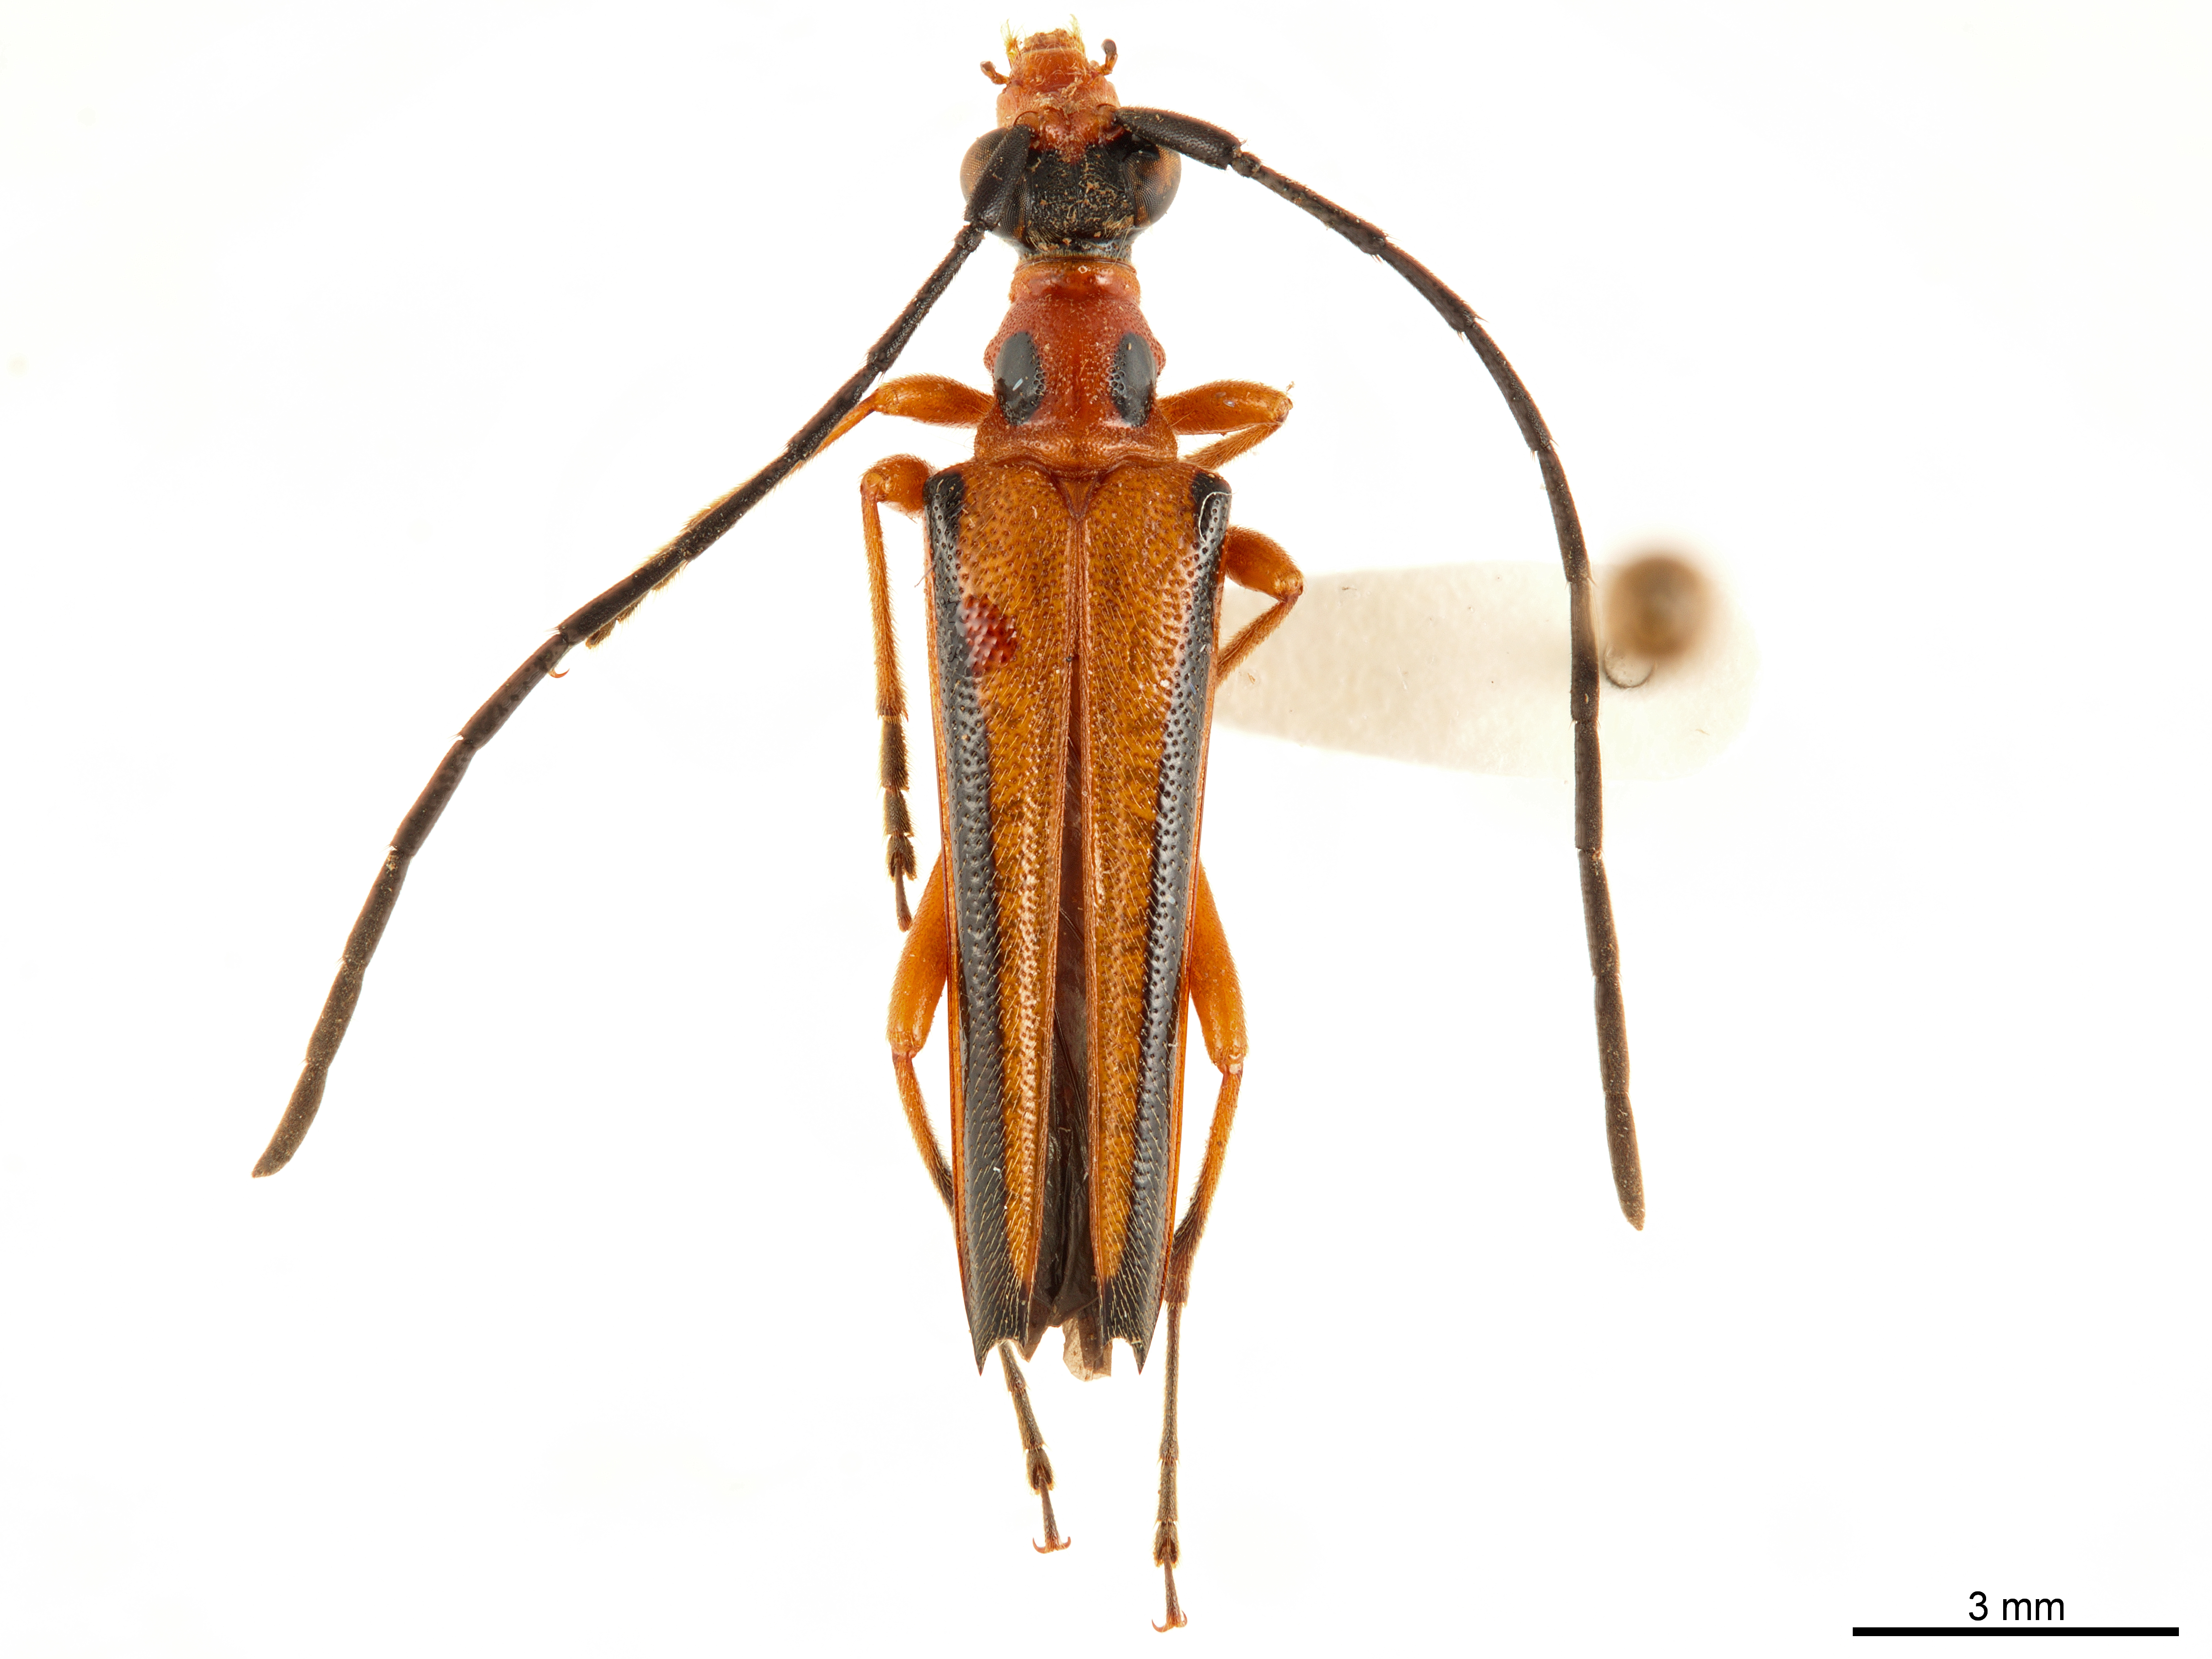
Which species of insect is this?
Eustrangalis distenioides
